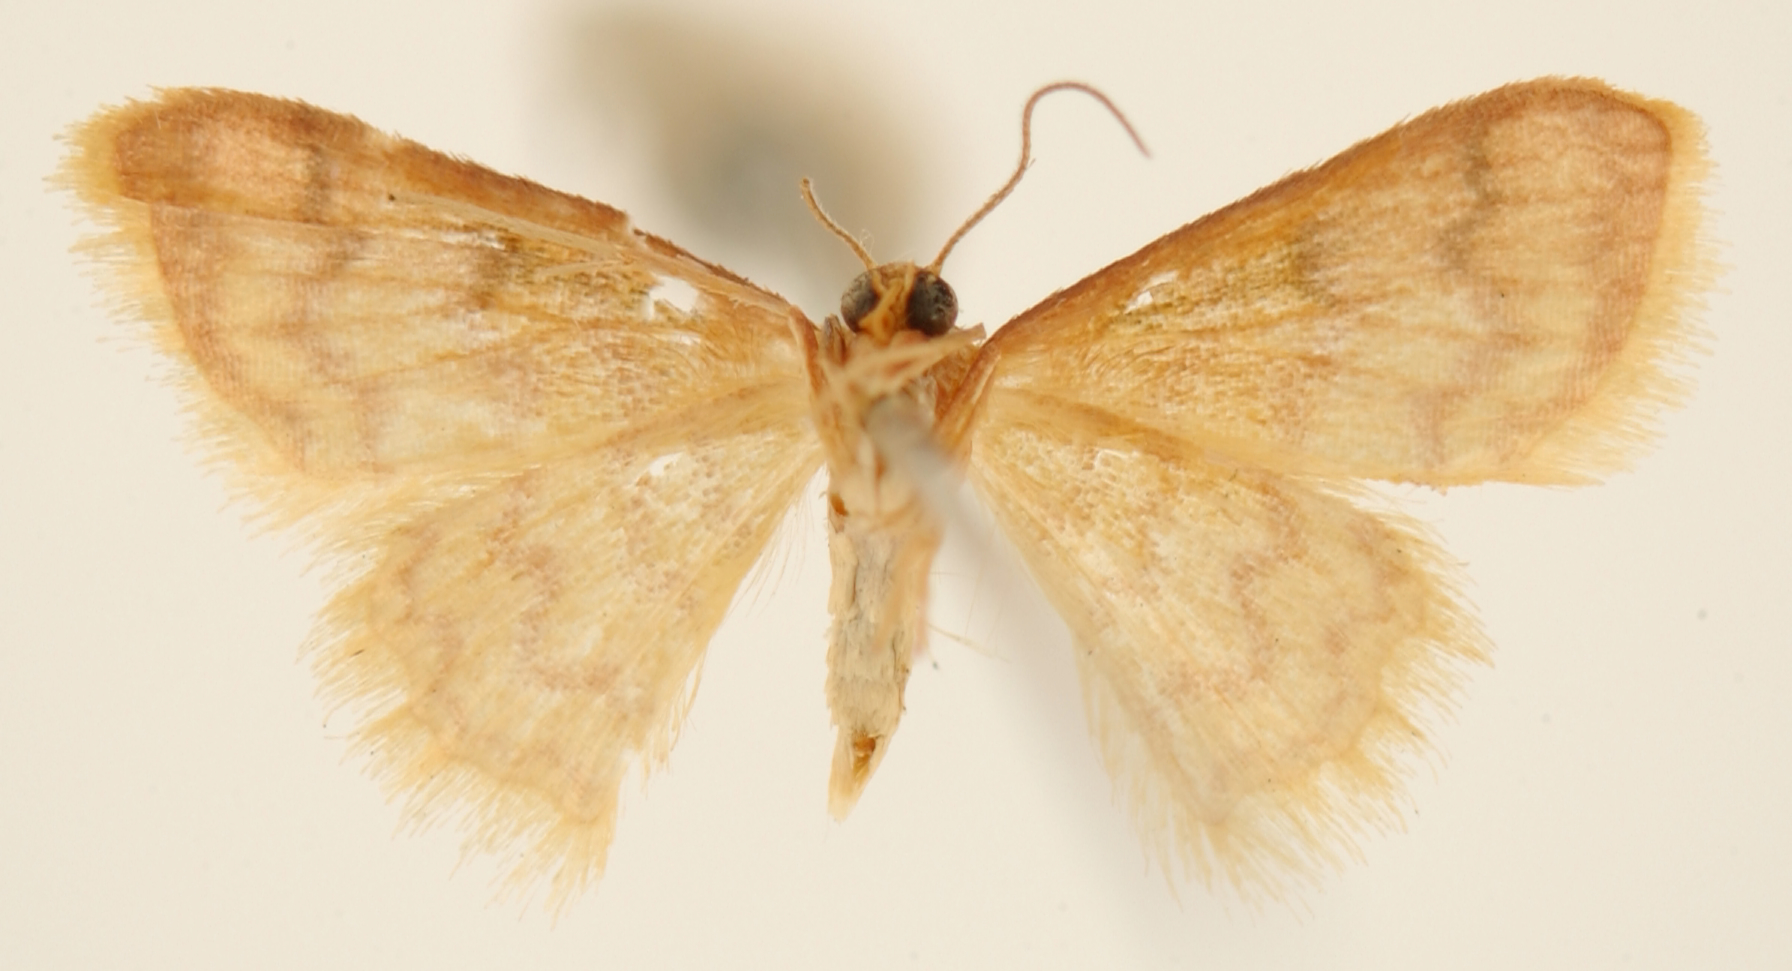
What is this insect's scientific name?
Ptychopoda similinea
